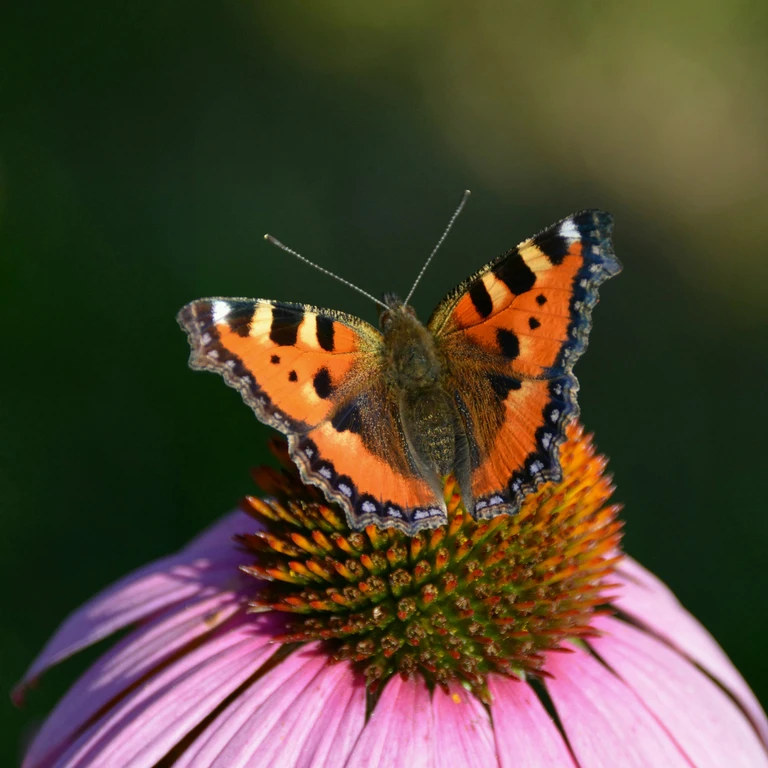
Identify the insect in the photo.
Aglais urticae
